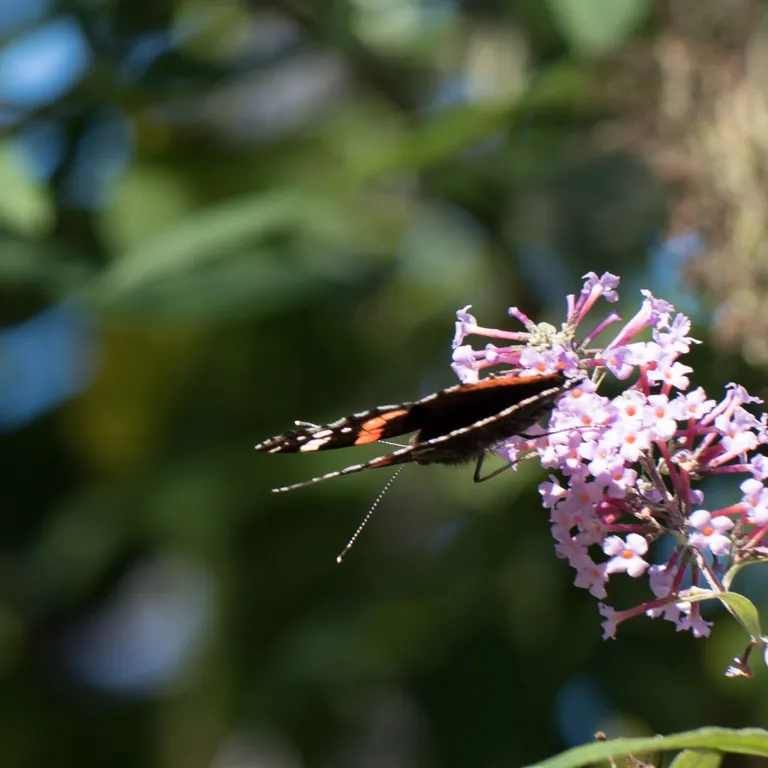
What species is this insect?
Vanessa atalanta
